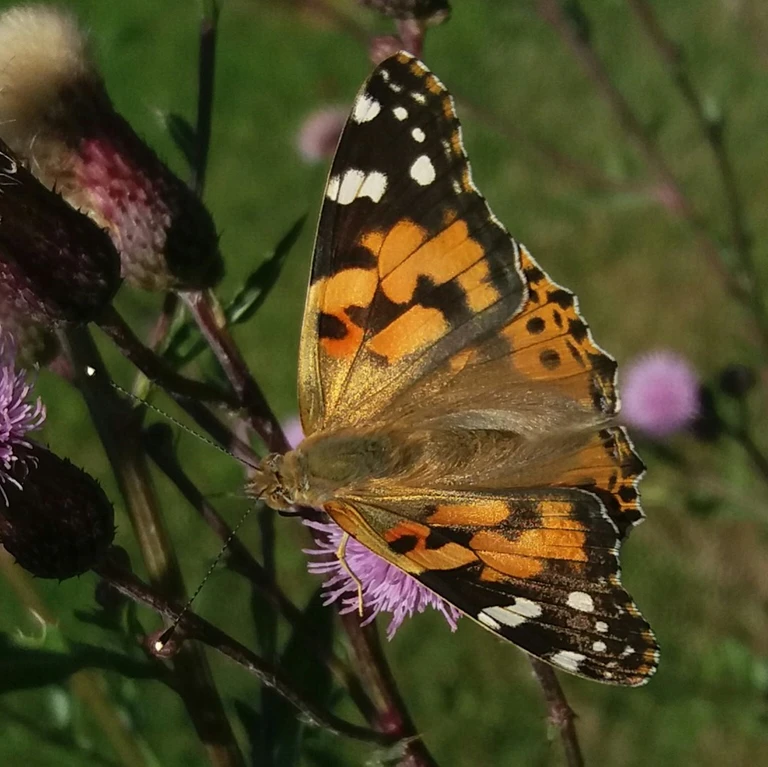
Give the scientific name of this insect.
Vanessa cardui
